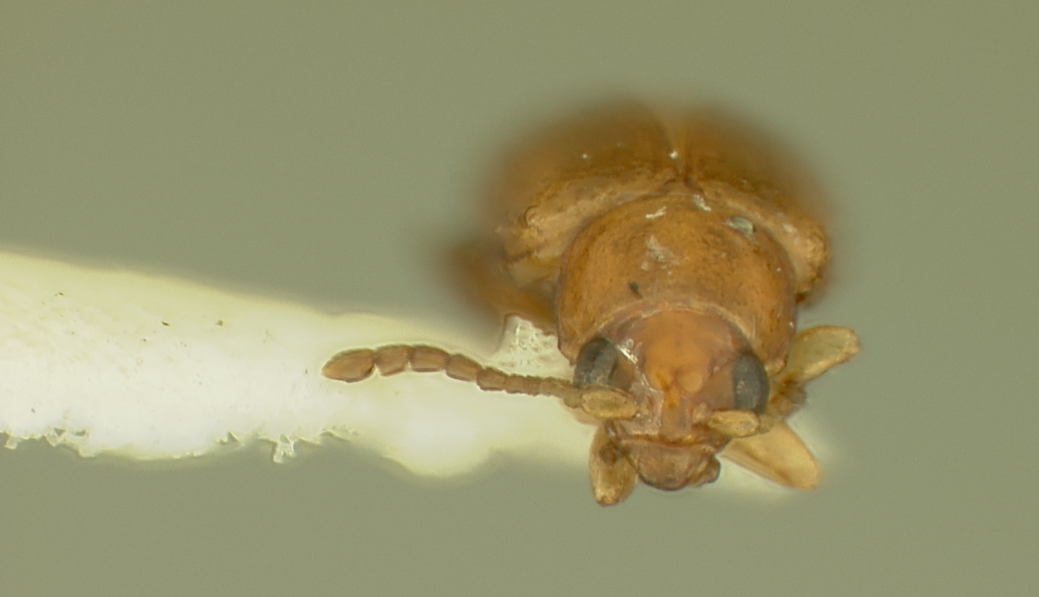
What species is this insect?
Aphthona nana
